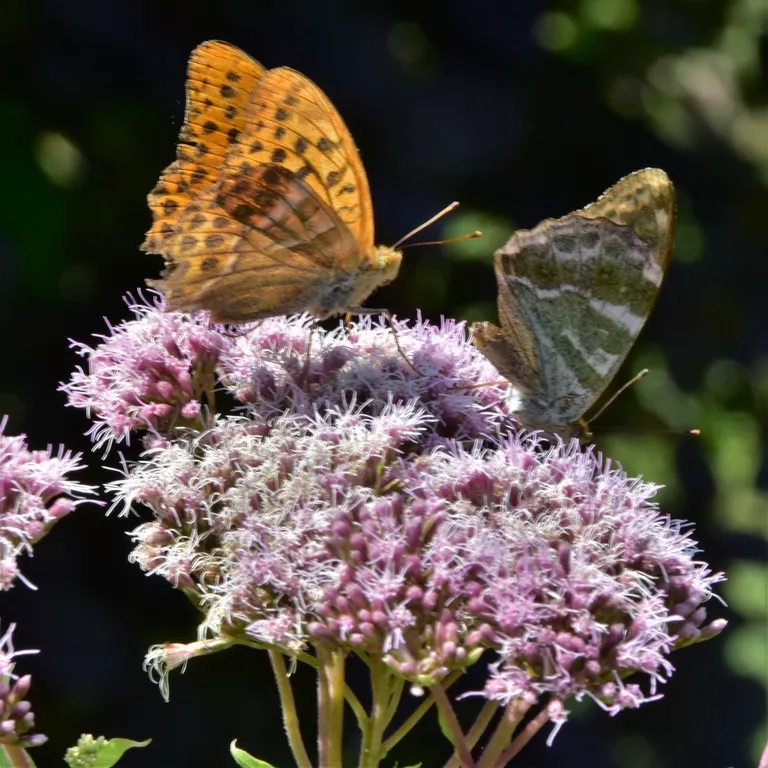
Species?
Argynnis paphia
